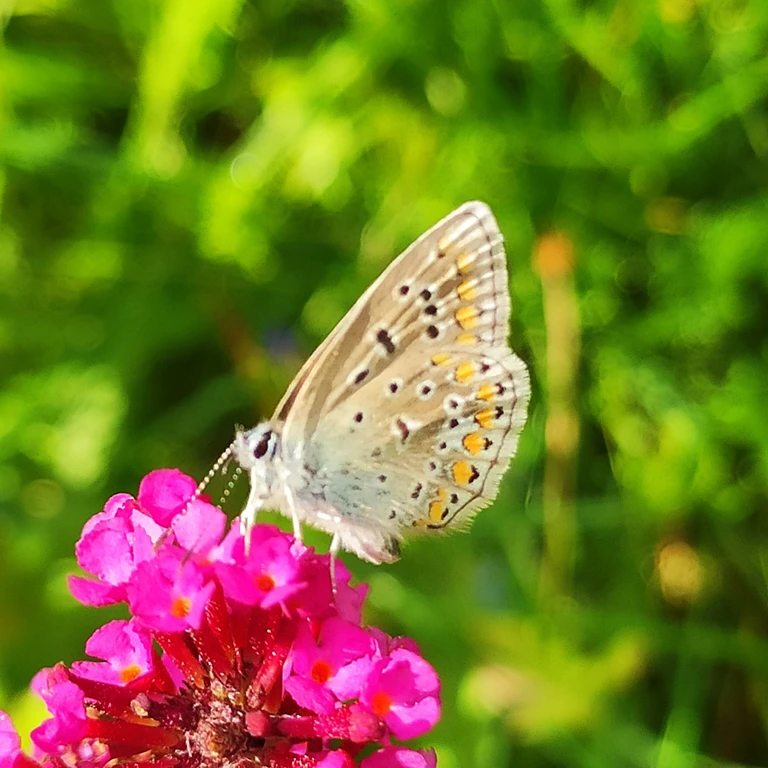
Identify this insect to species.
Polyommatus icarus
